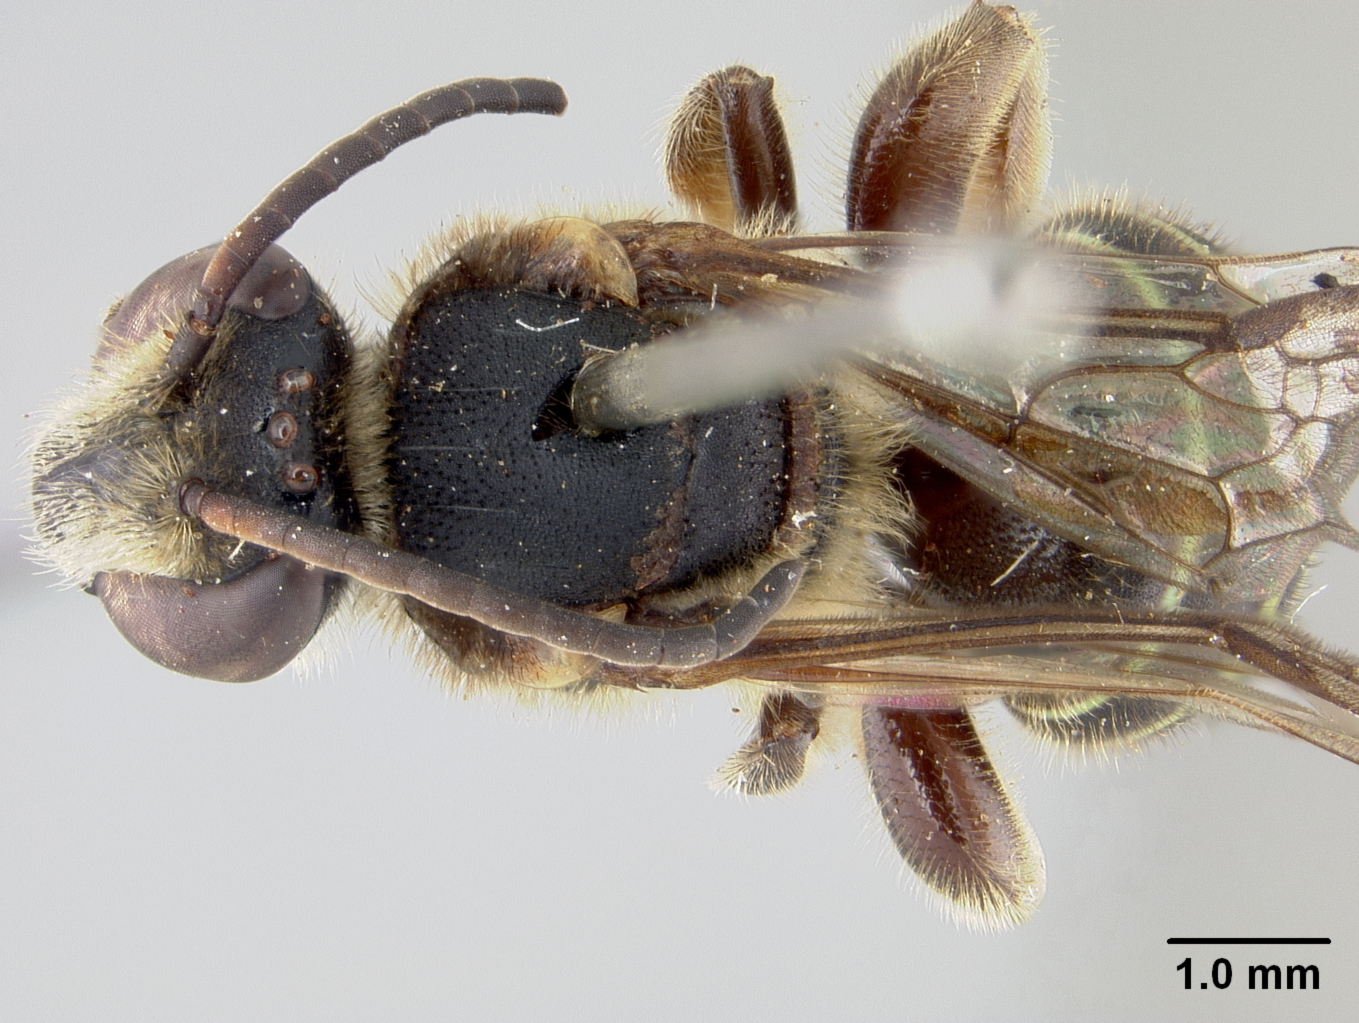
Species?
Nomia lusoria
